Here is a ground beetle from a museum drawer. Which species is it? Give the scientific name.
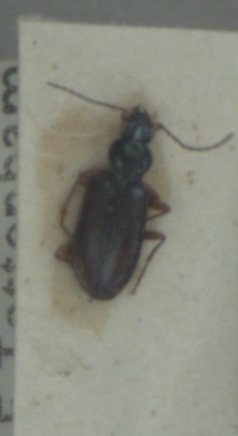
Bembidion decorum
